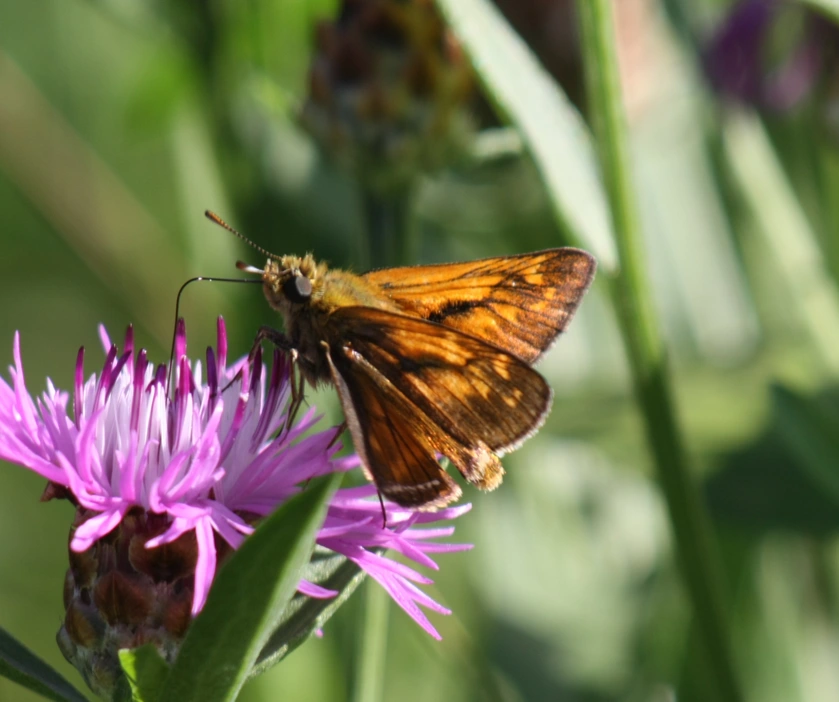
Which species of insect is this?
Ochlodes sylvanus (also Ochlodes venata)
